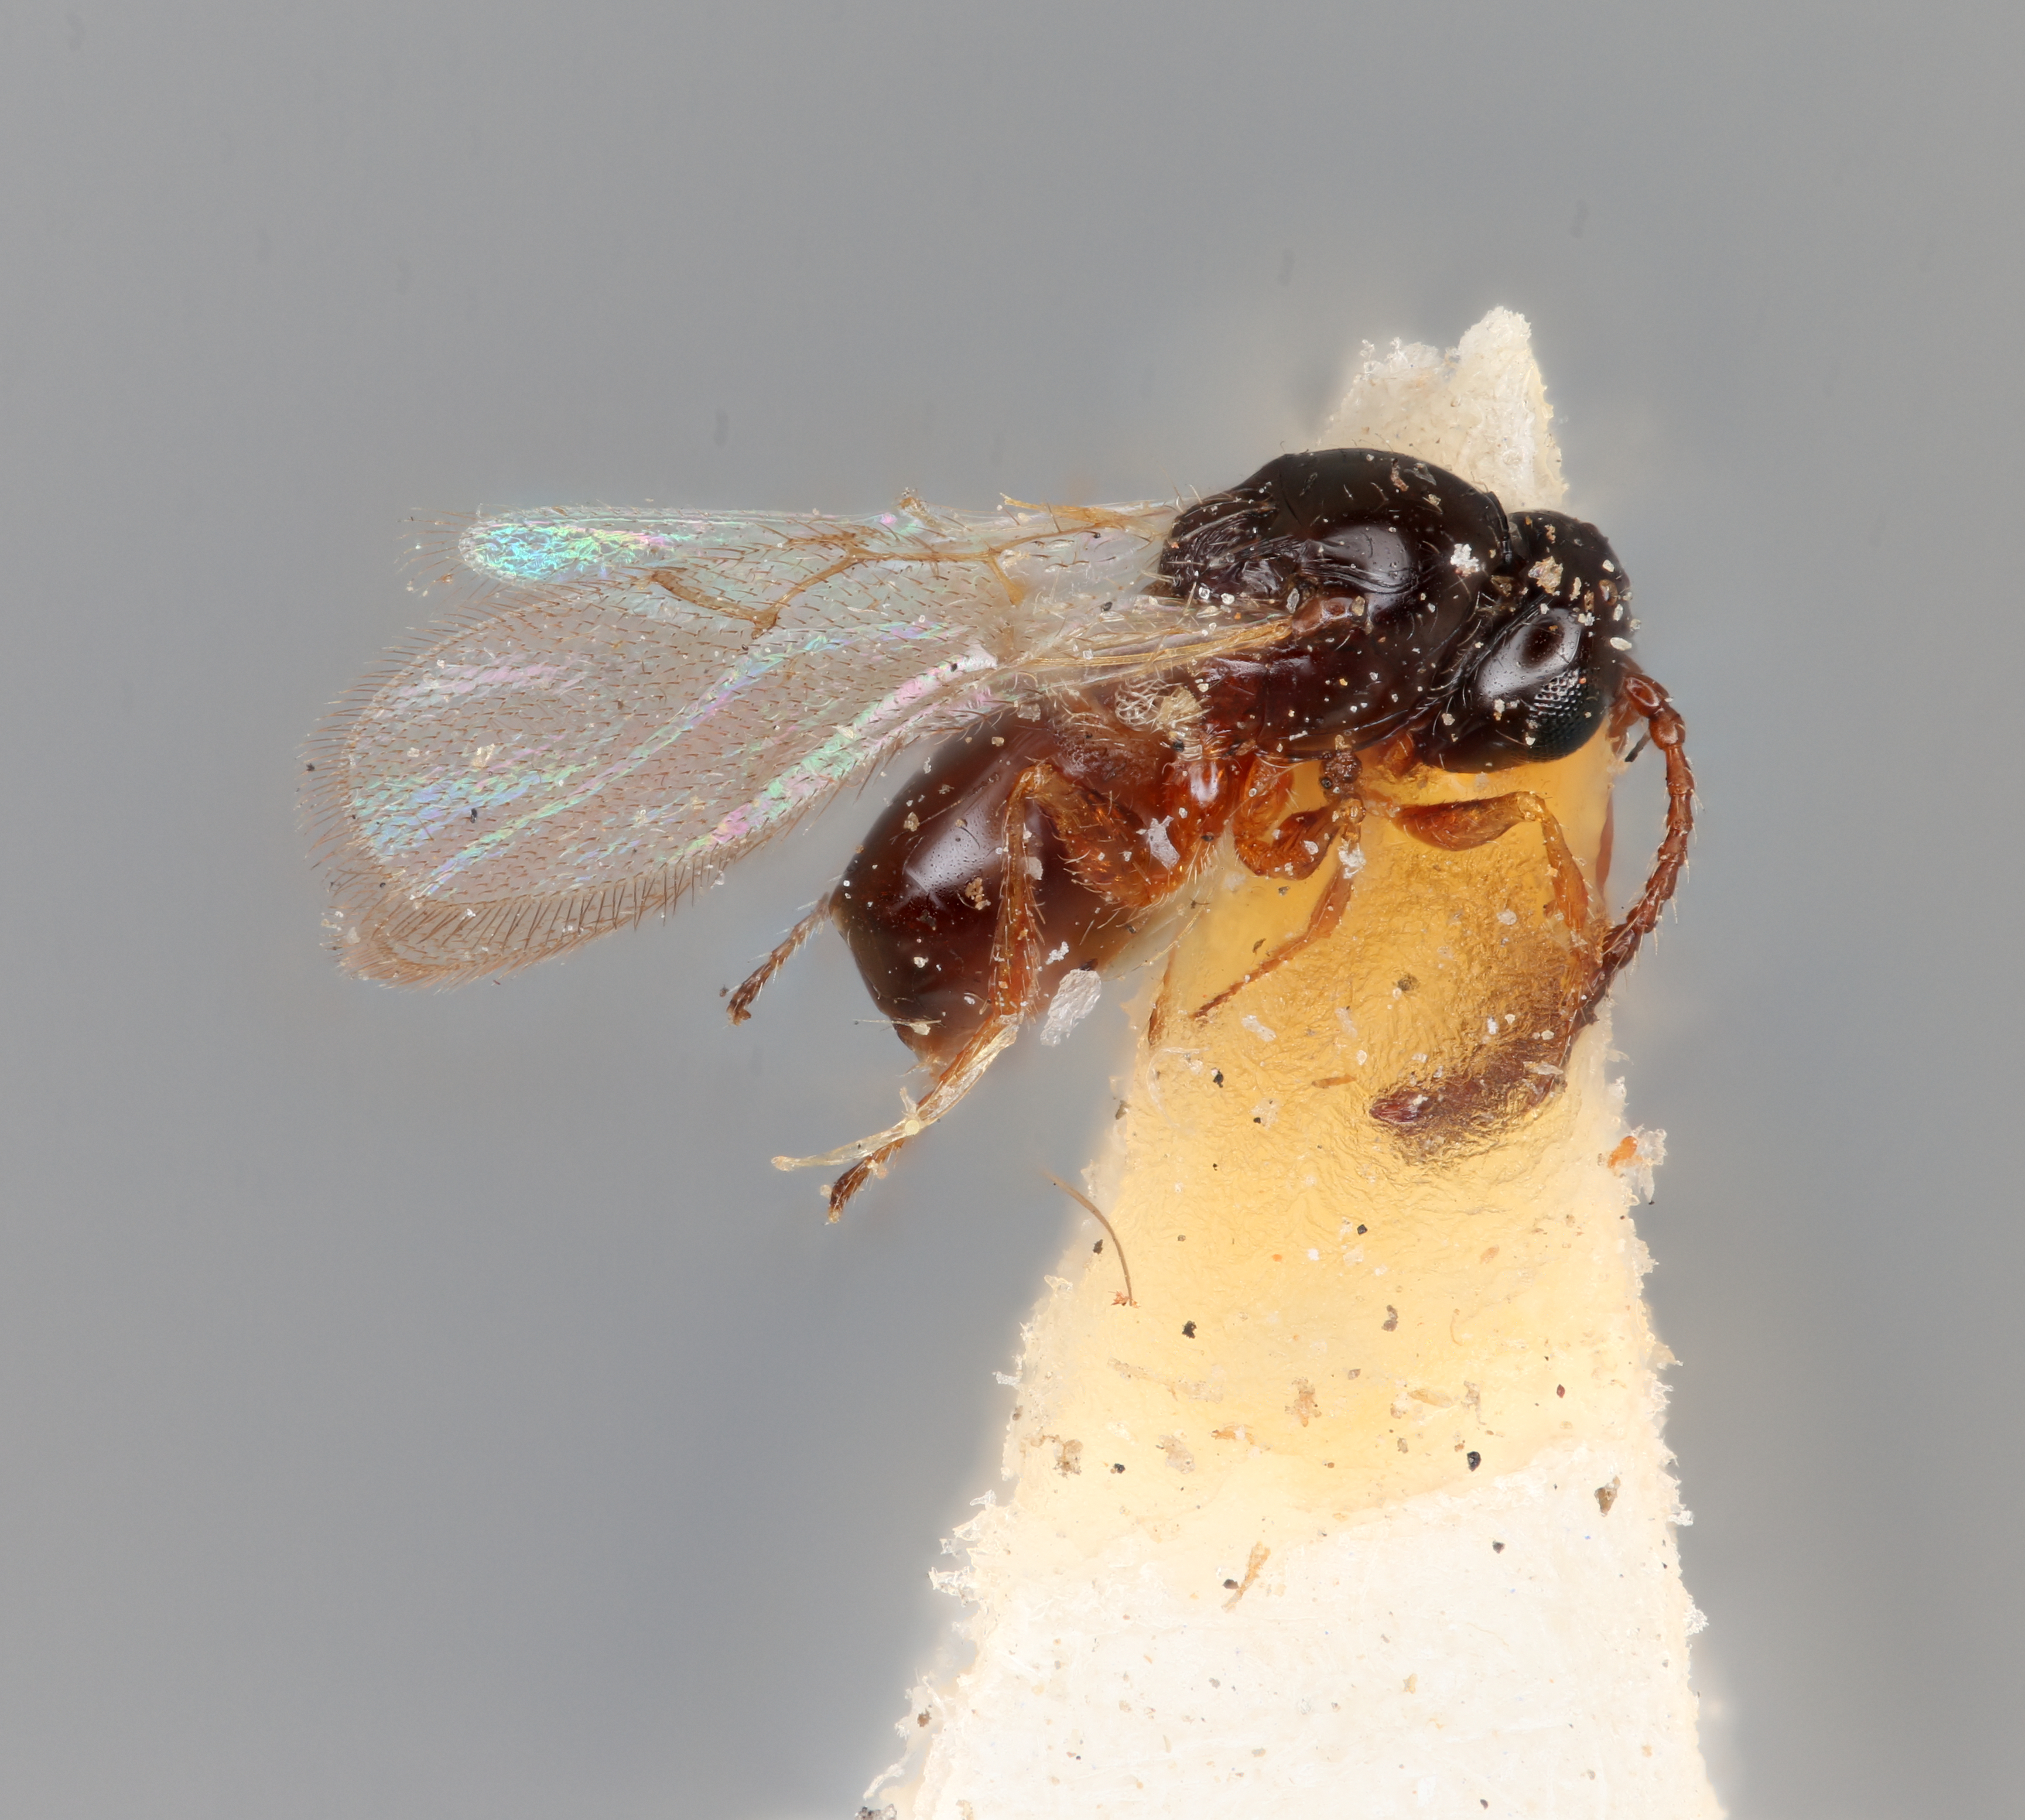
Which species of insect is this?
Hexacola modesta
